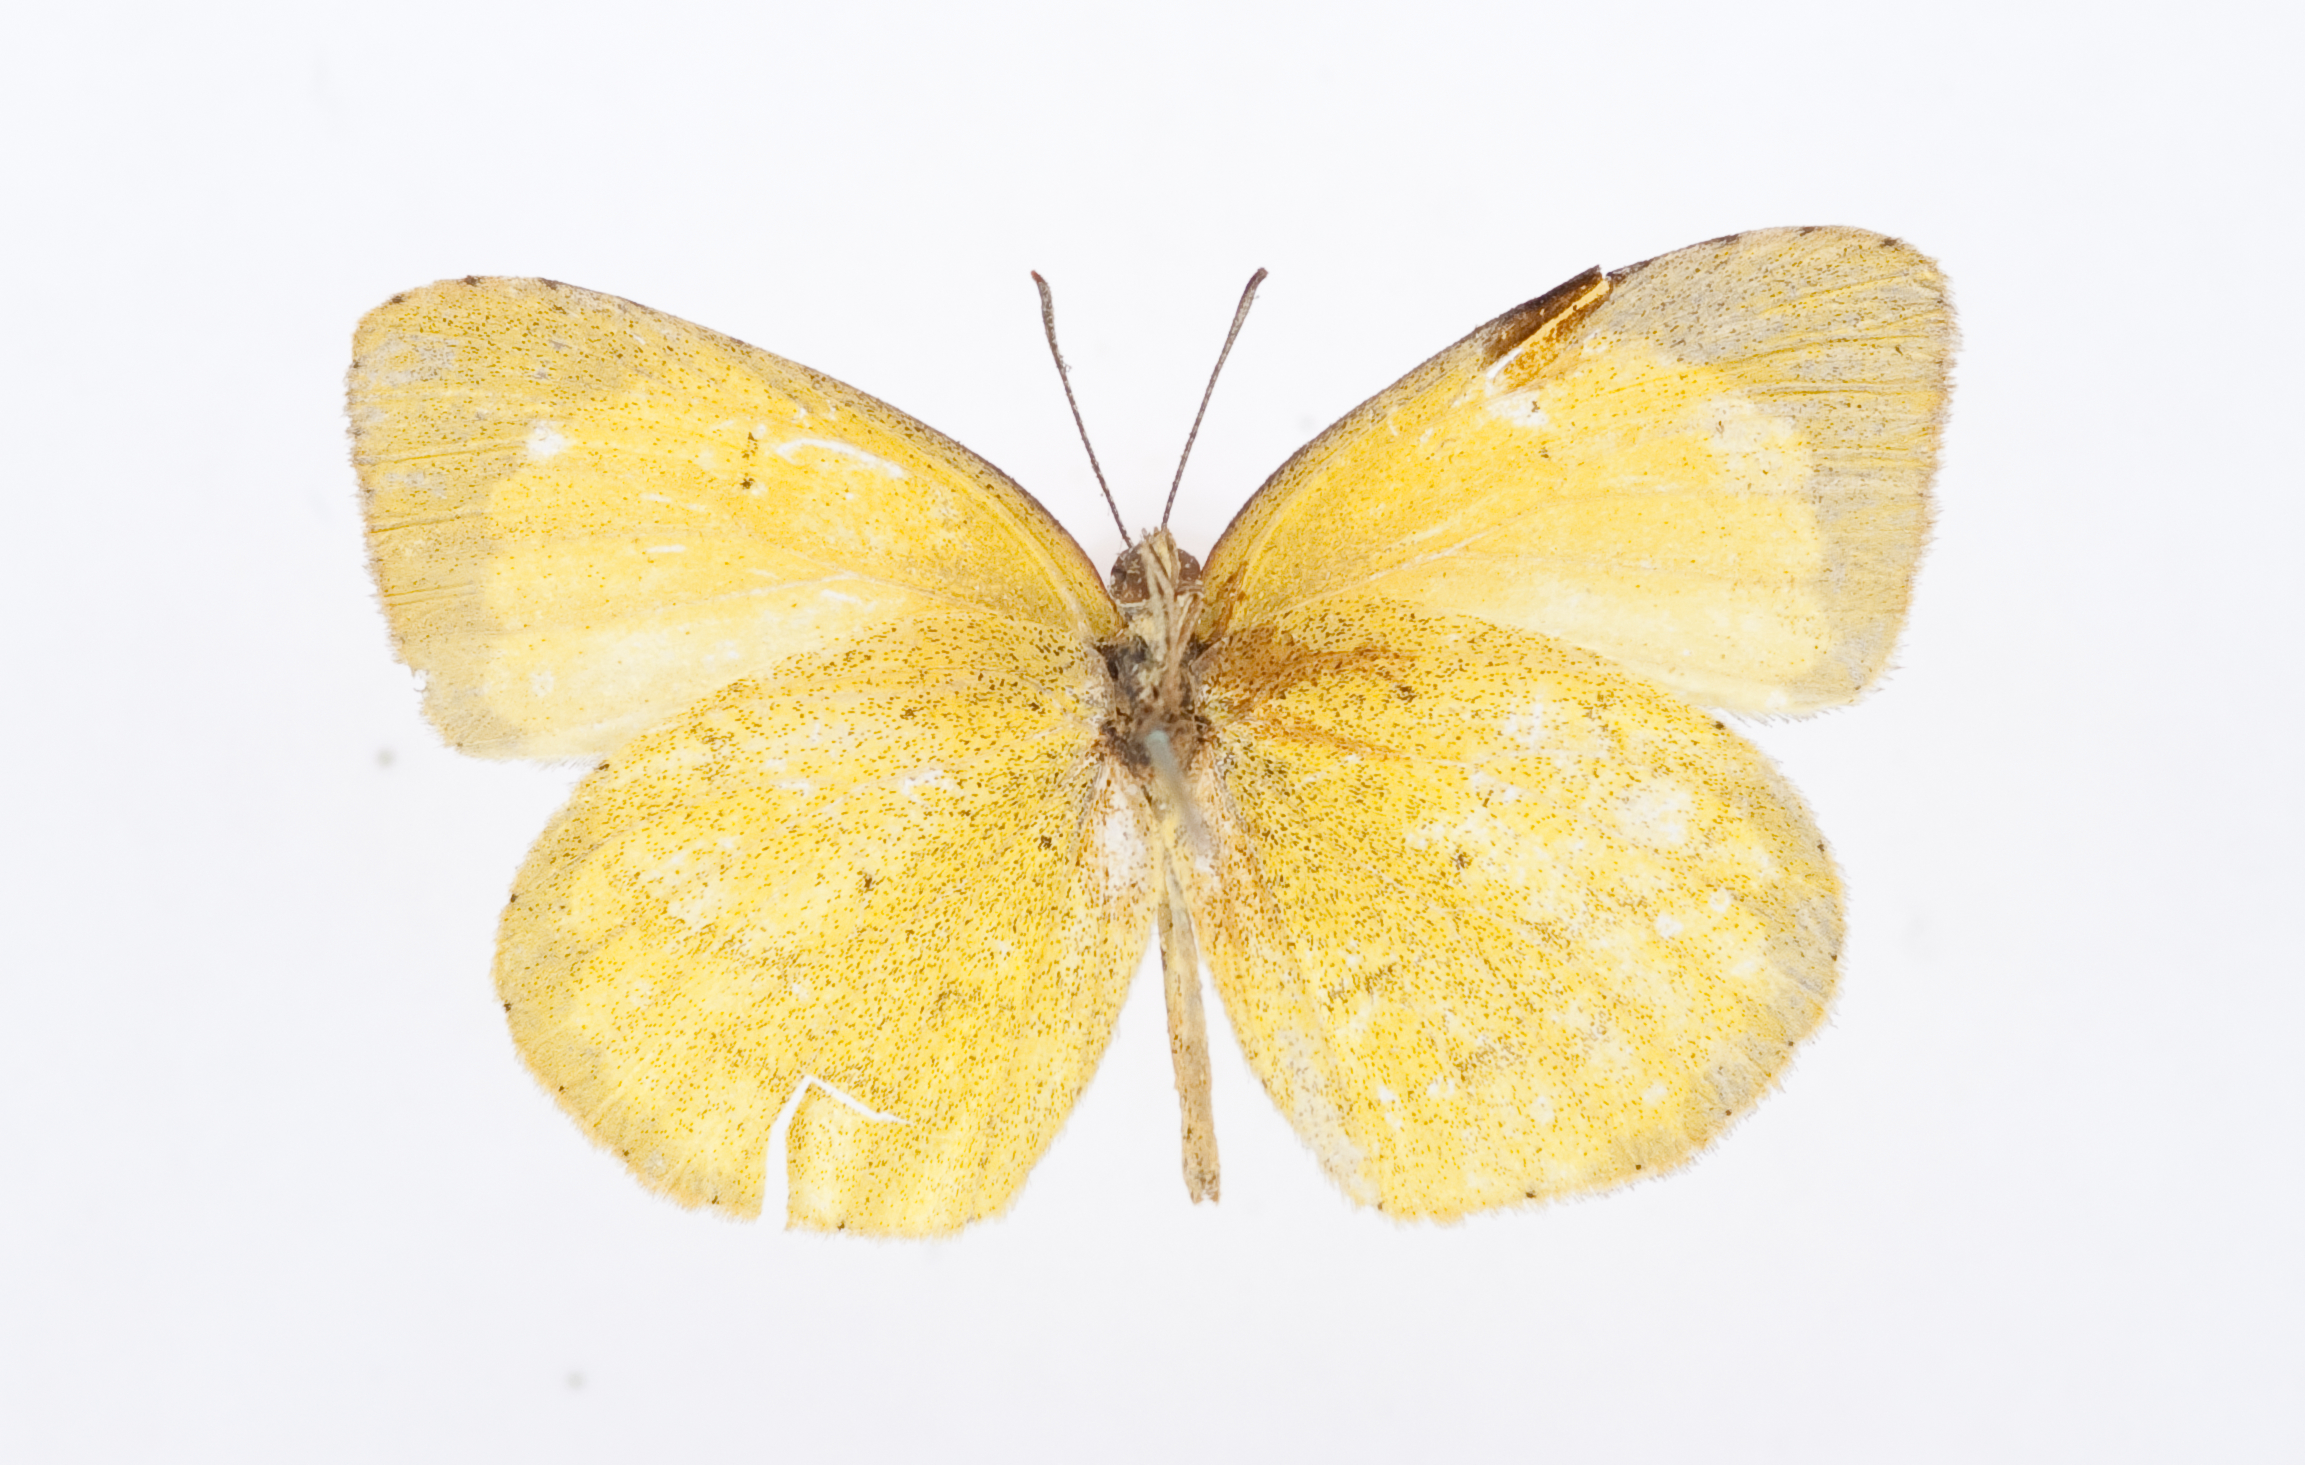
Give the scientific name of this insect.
Eurema smilax
